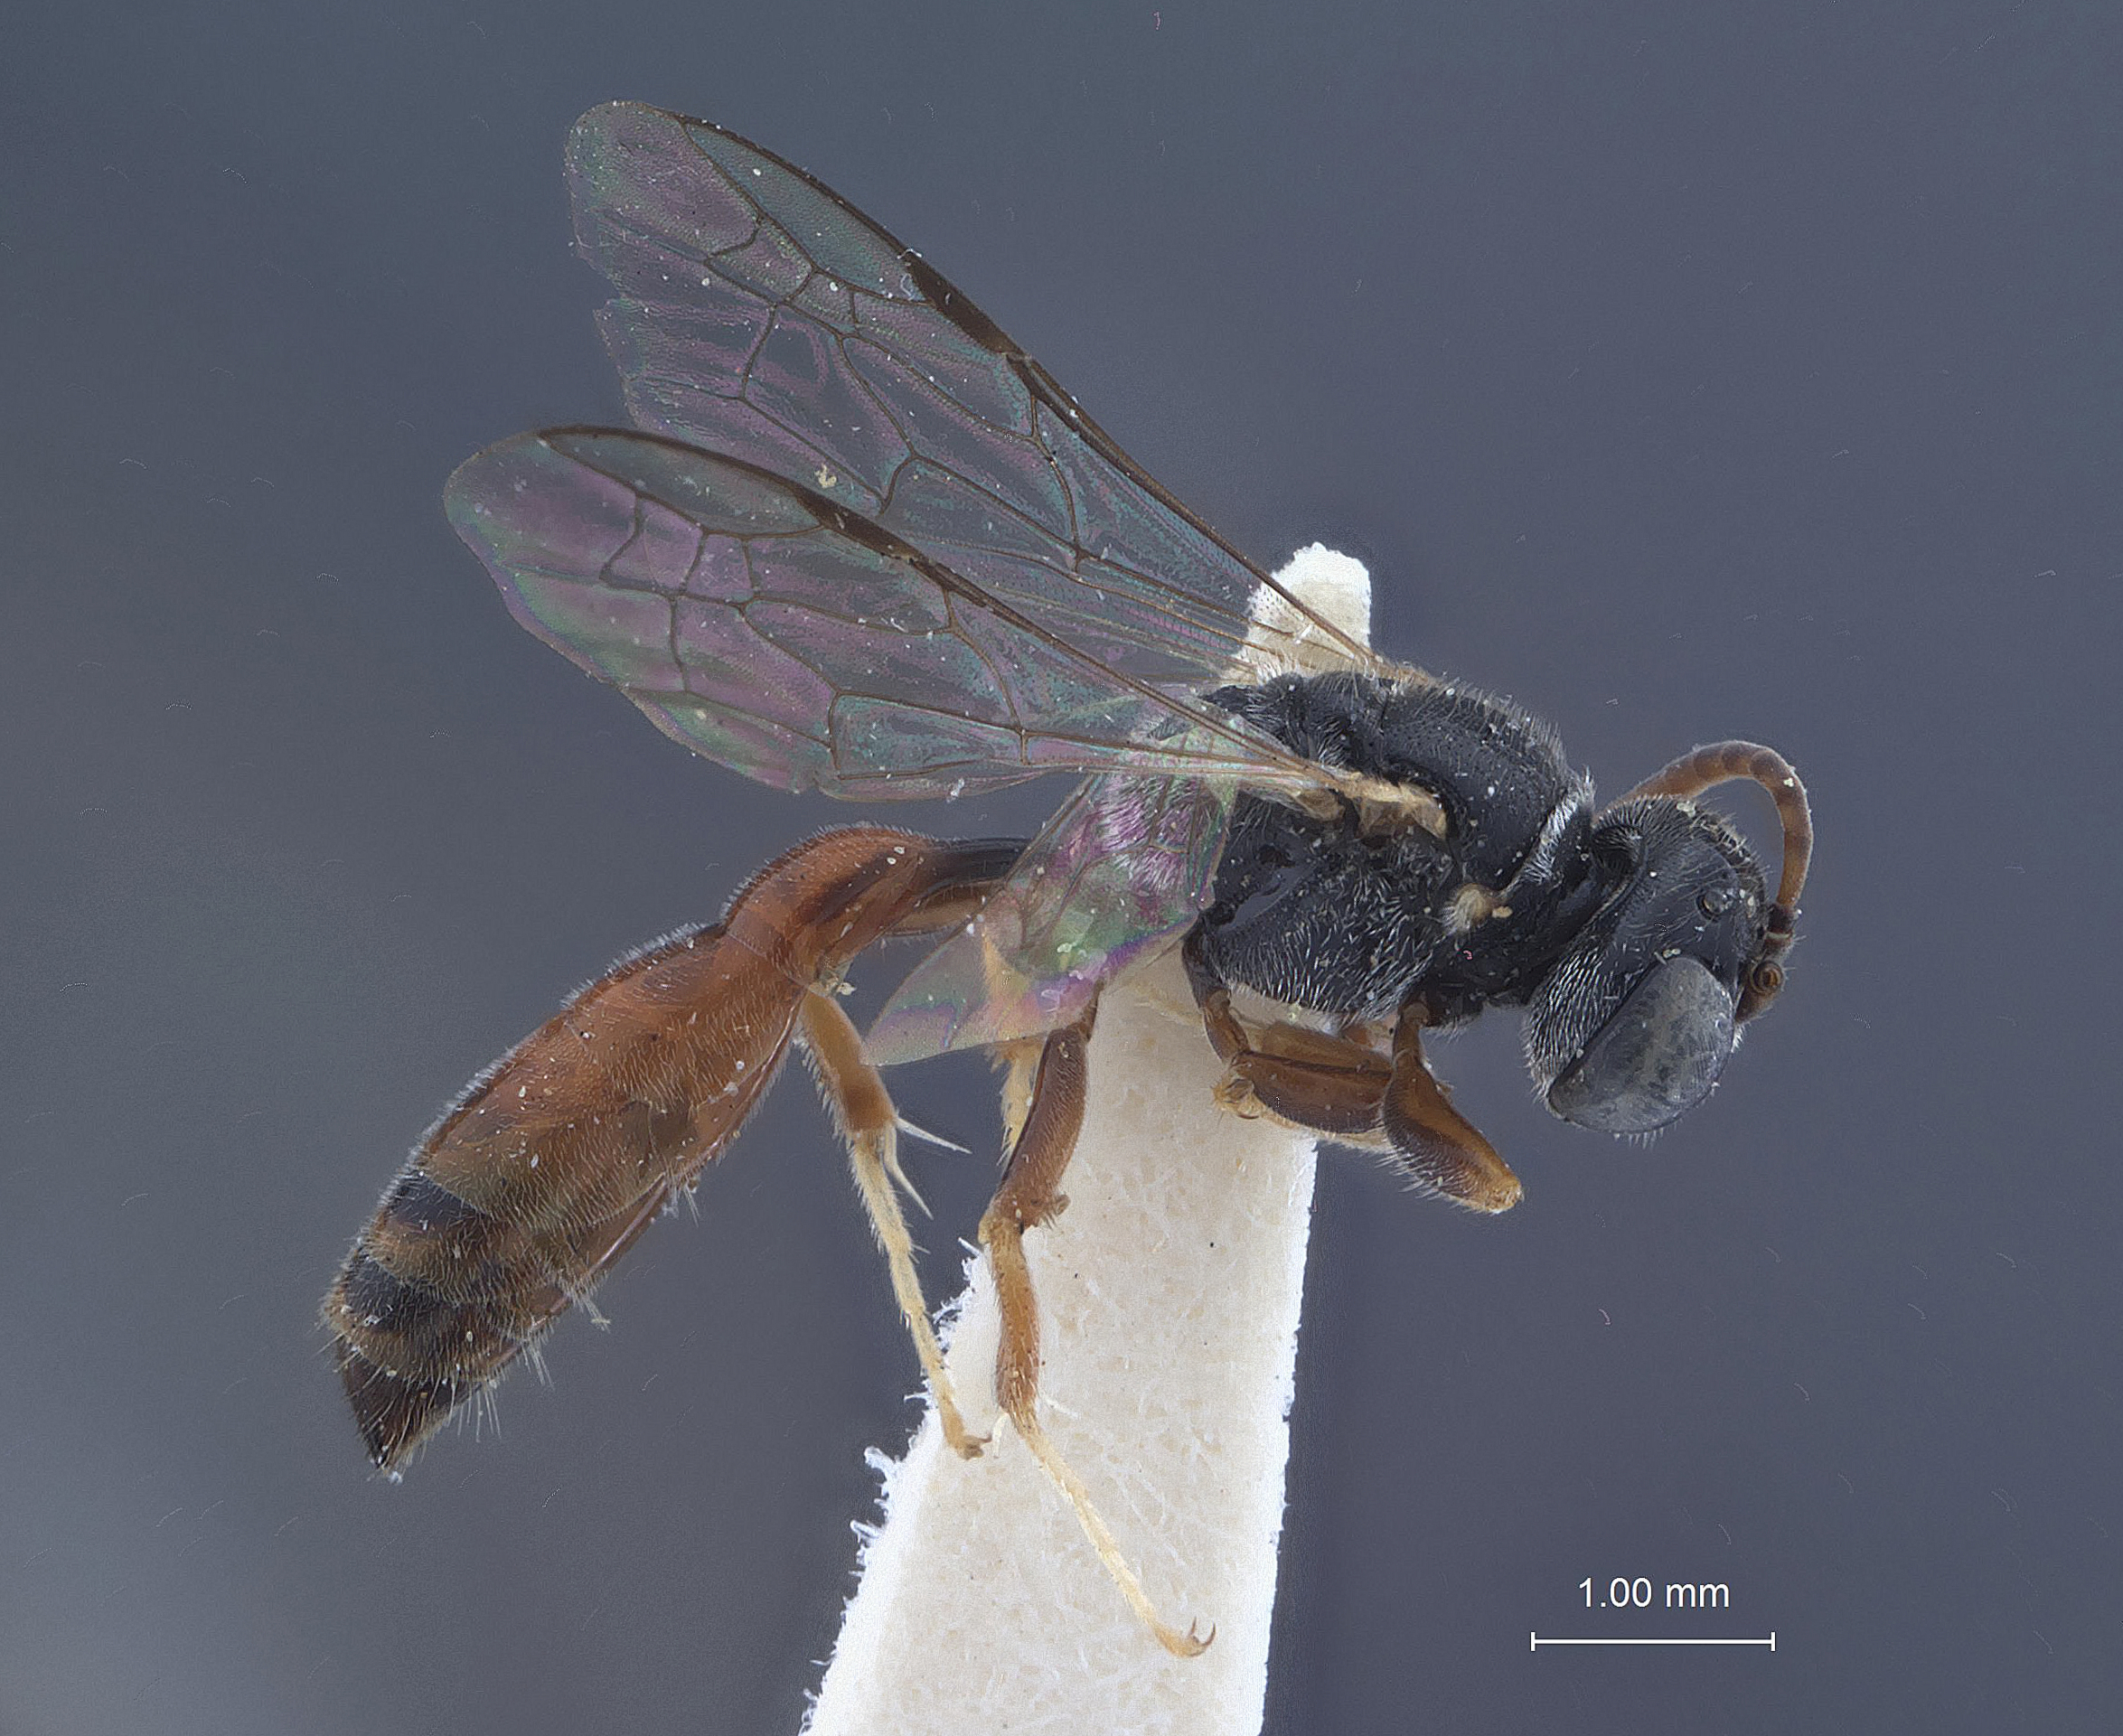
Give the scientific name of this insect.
Pluto rotundus
